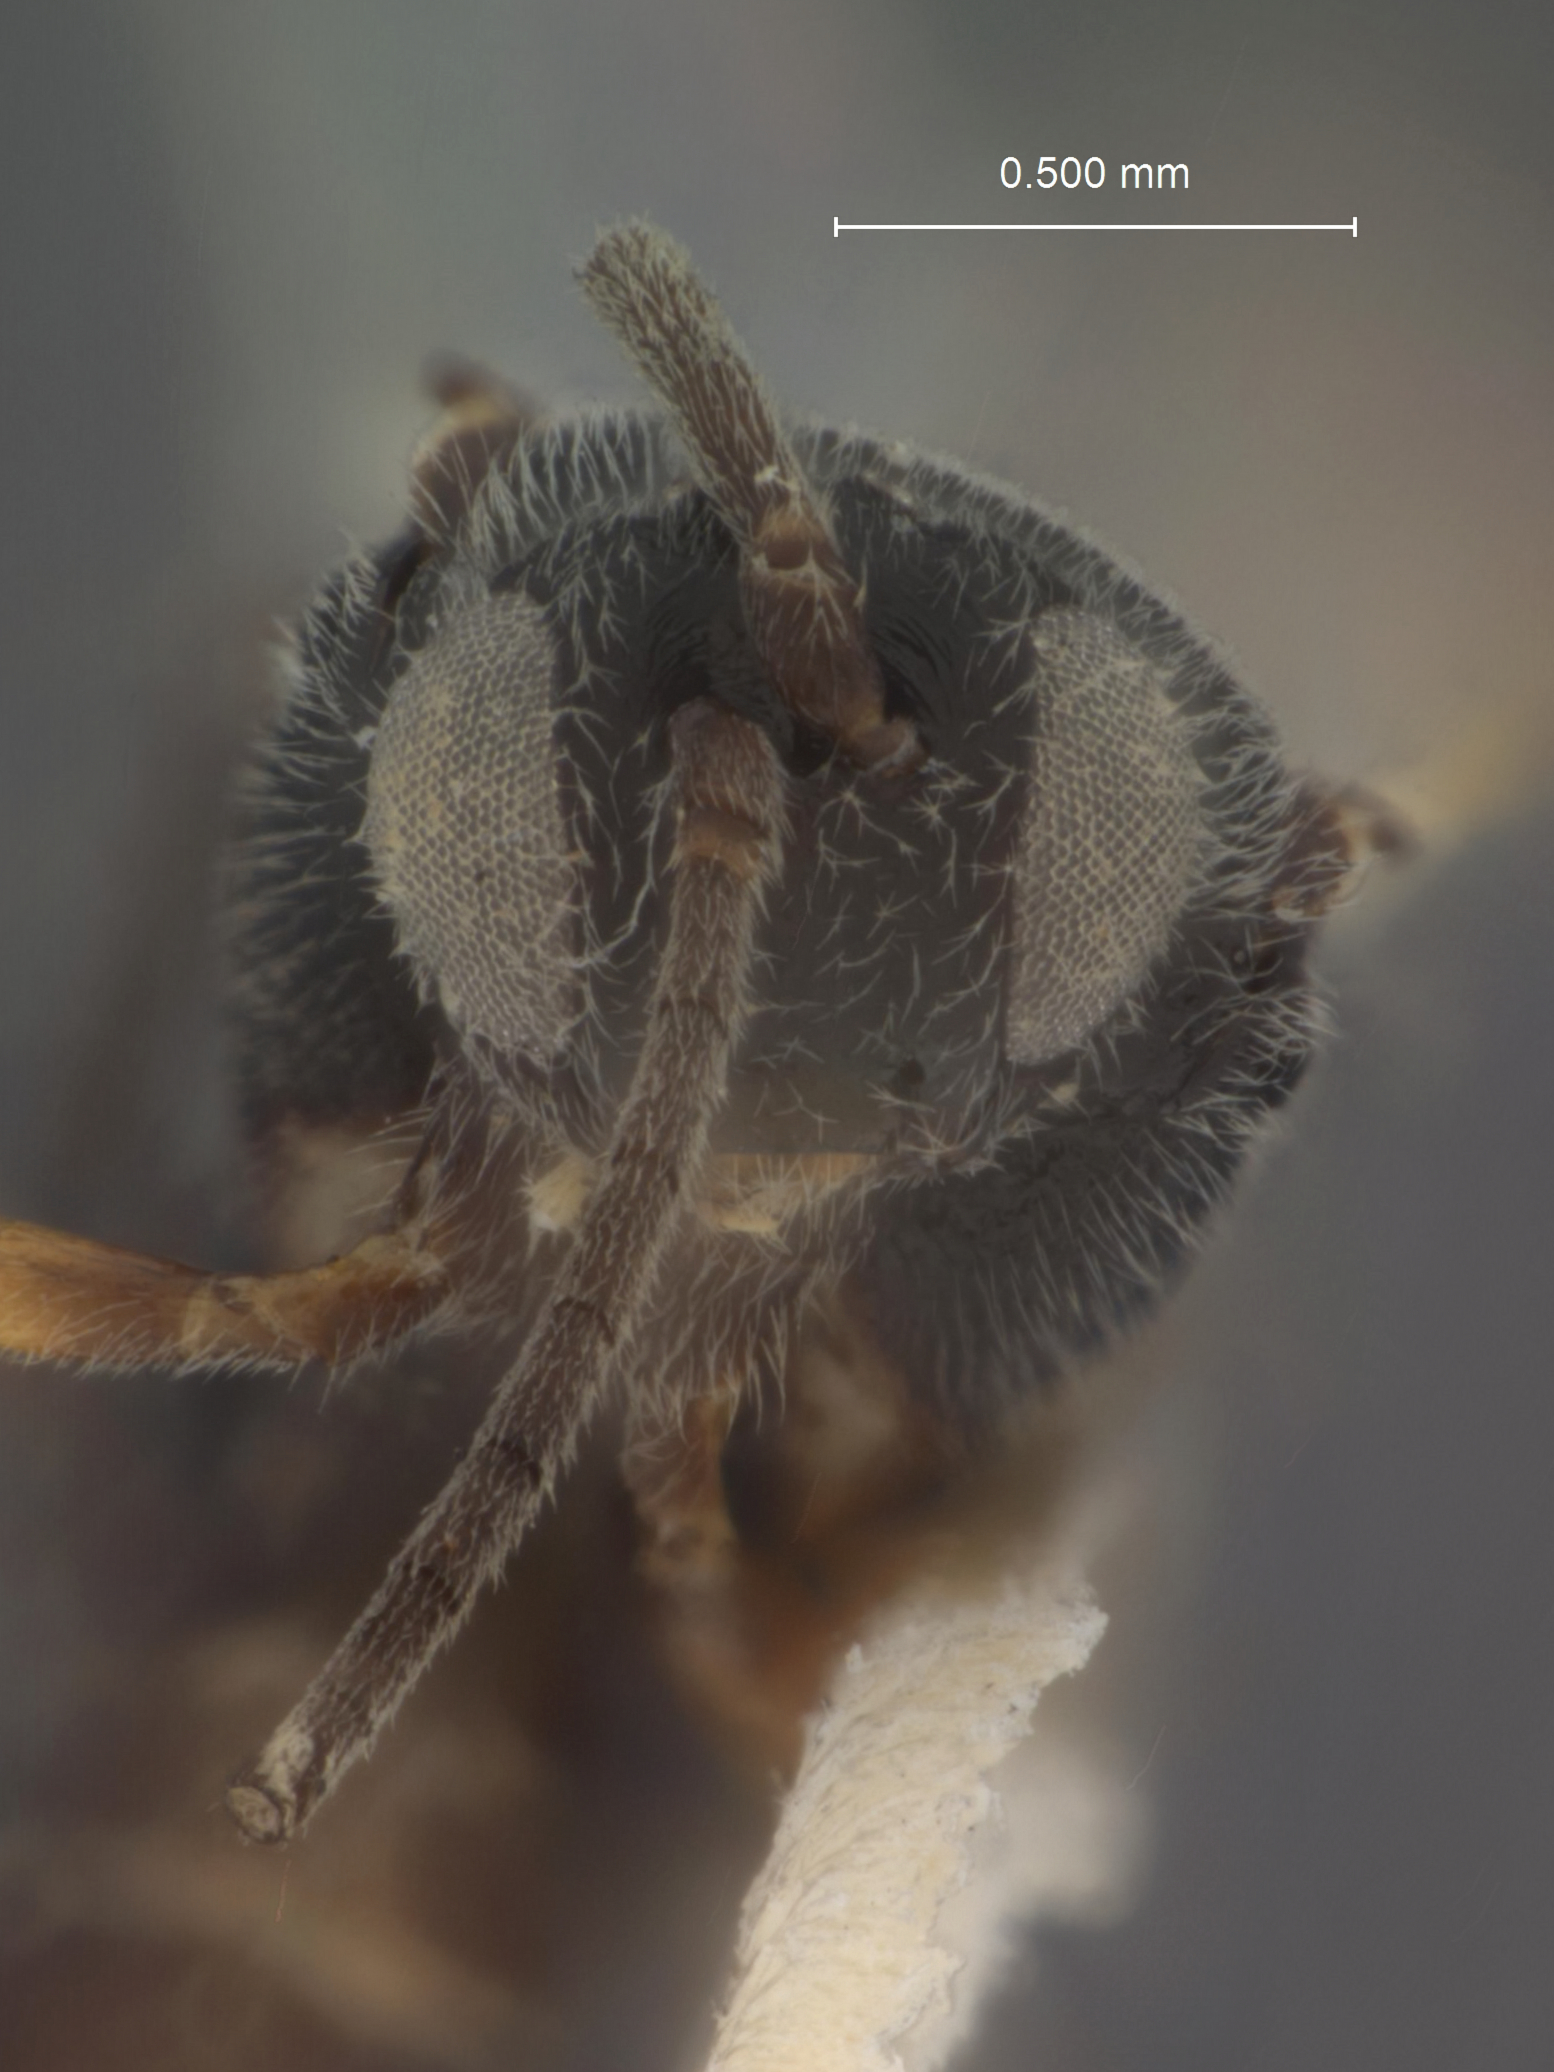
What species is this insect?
Apanteles homonae
